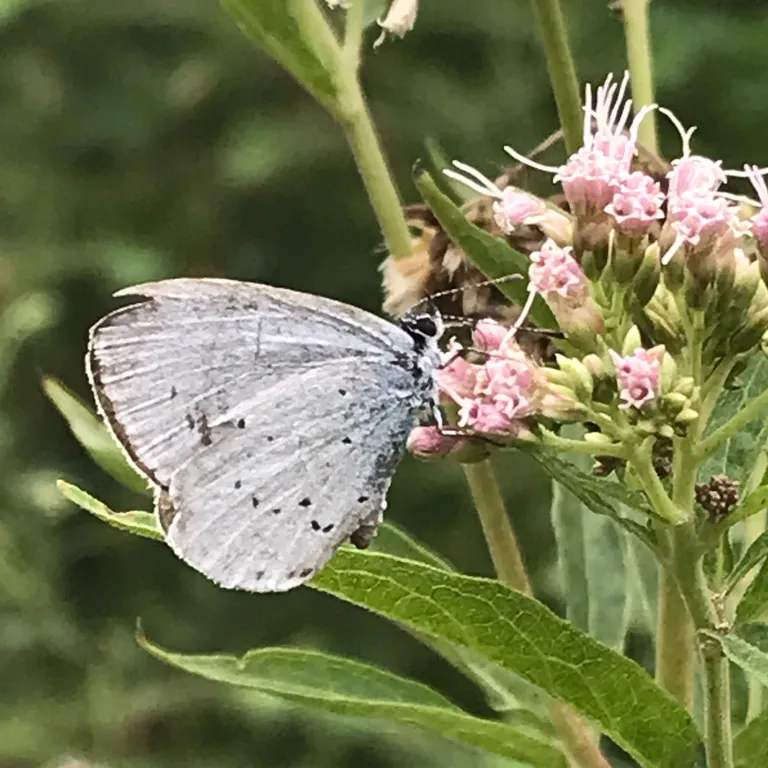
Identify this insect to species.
Celastrina argiolus
